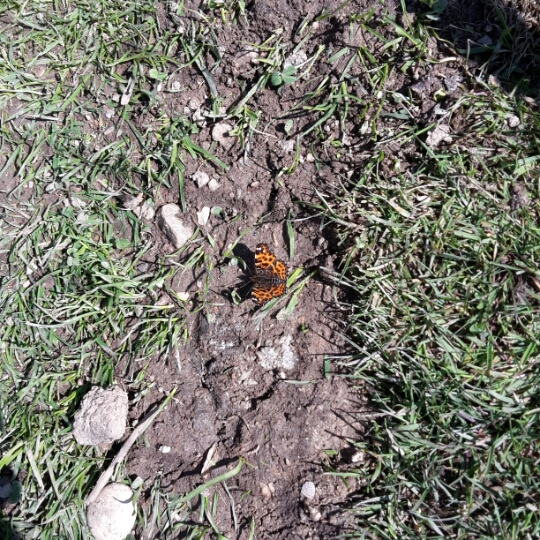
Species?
Araschnia levana
